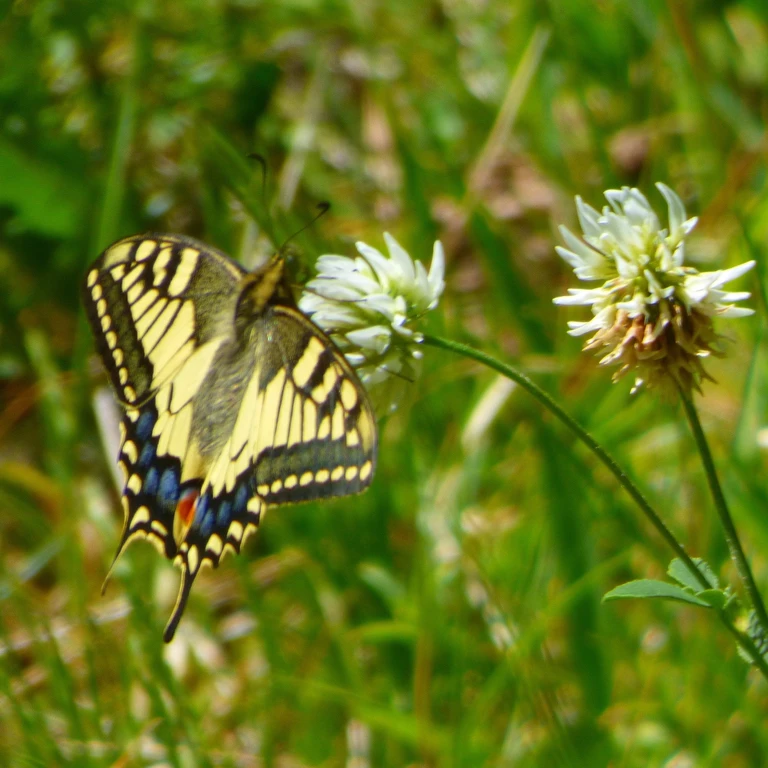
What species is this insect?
Papilio machaon
